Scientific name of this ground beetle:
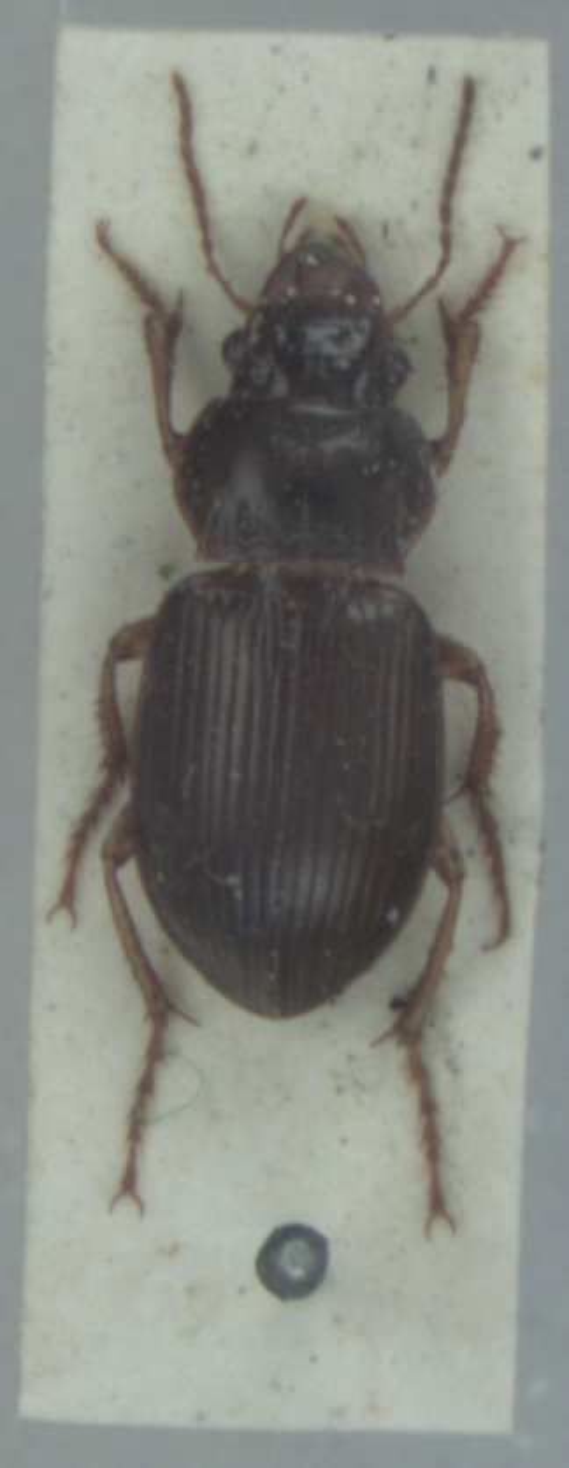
Amara aulica
